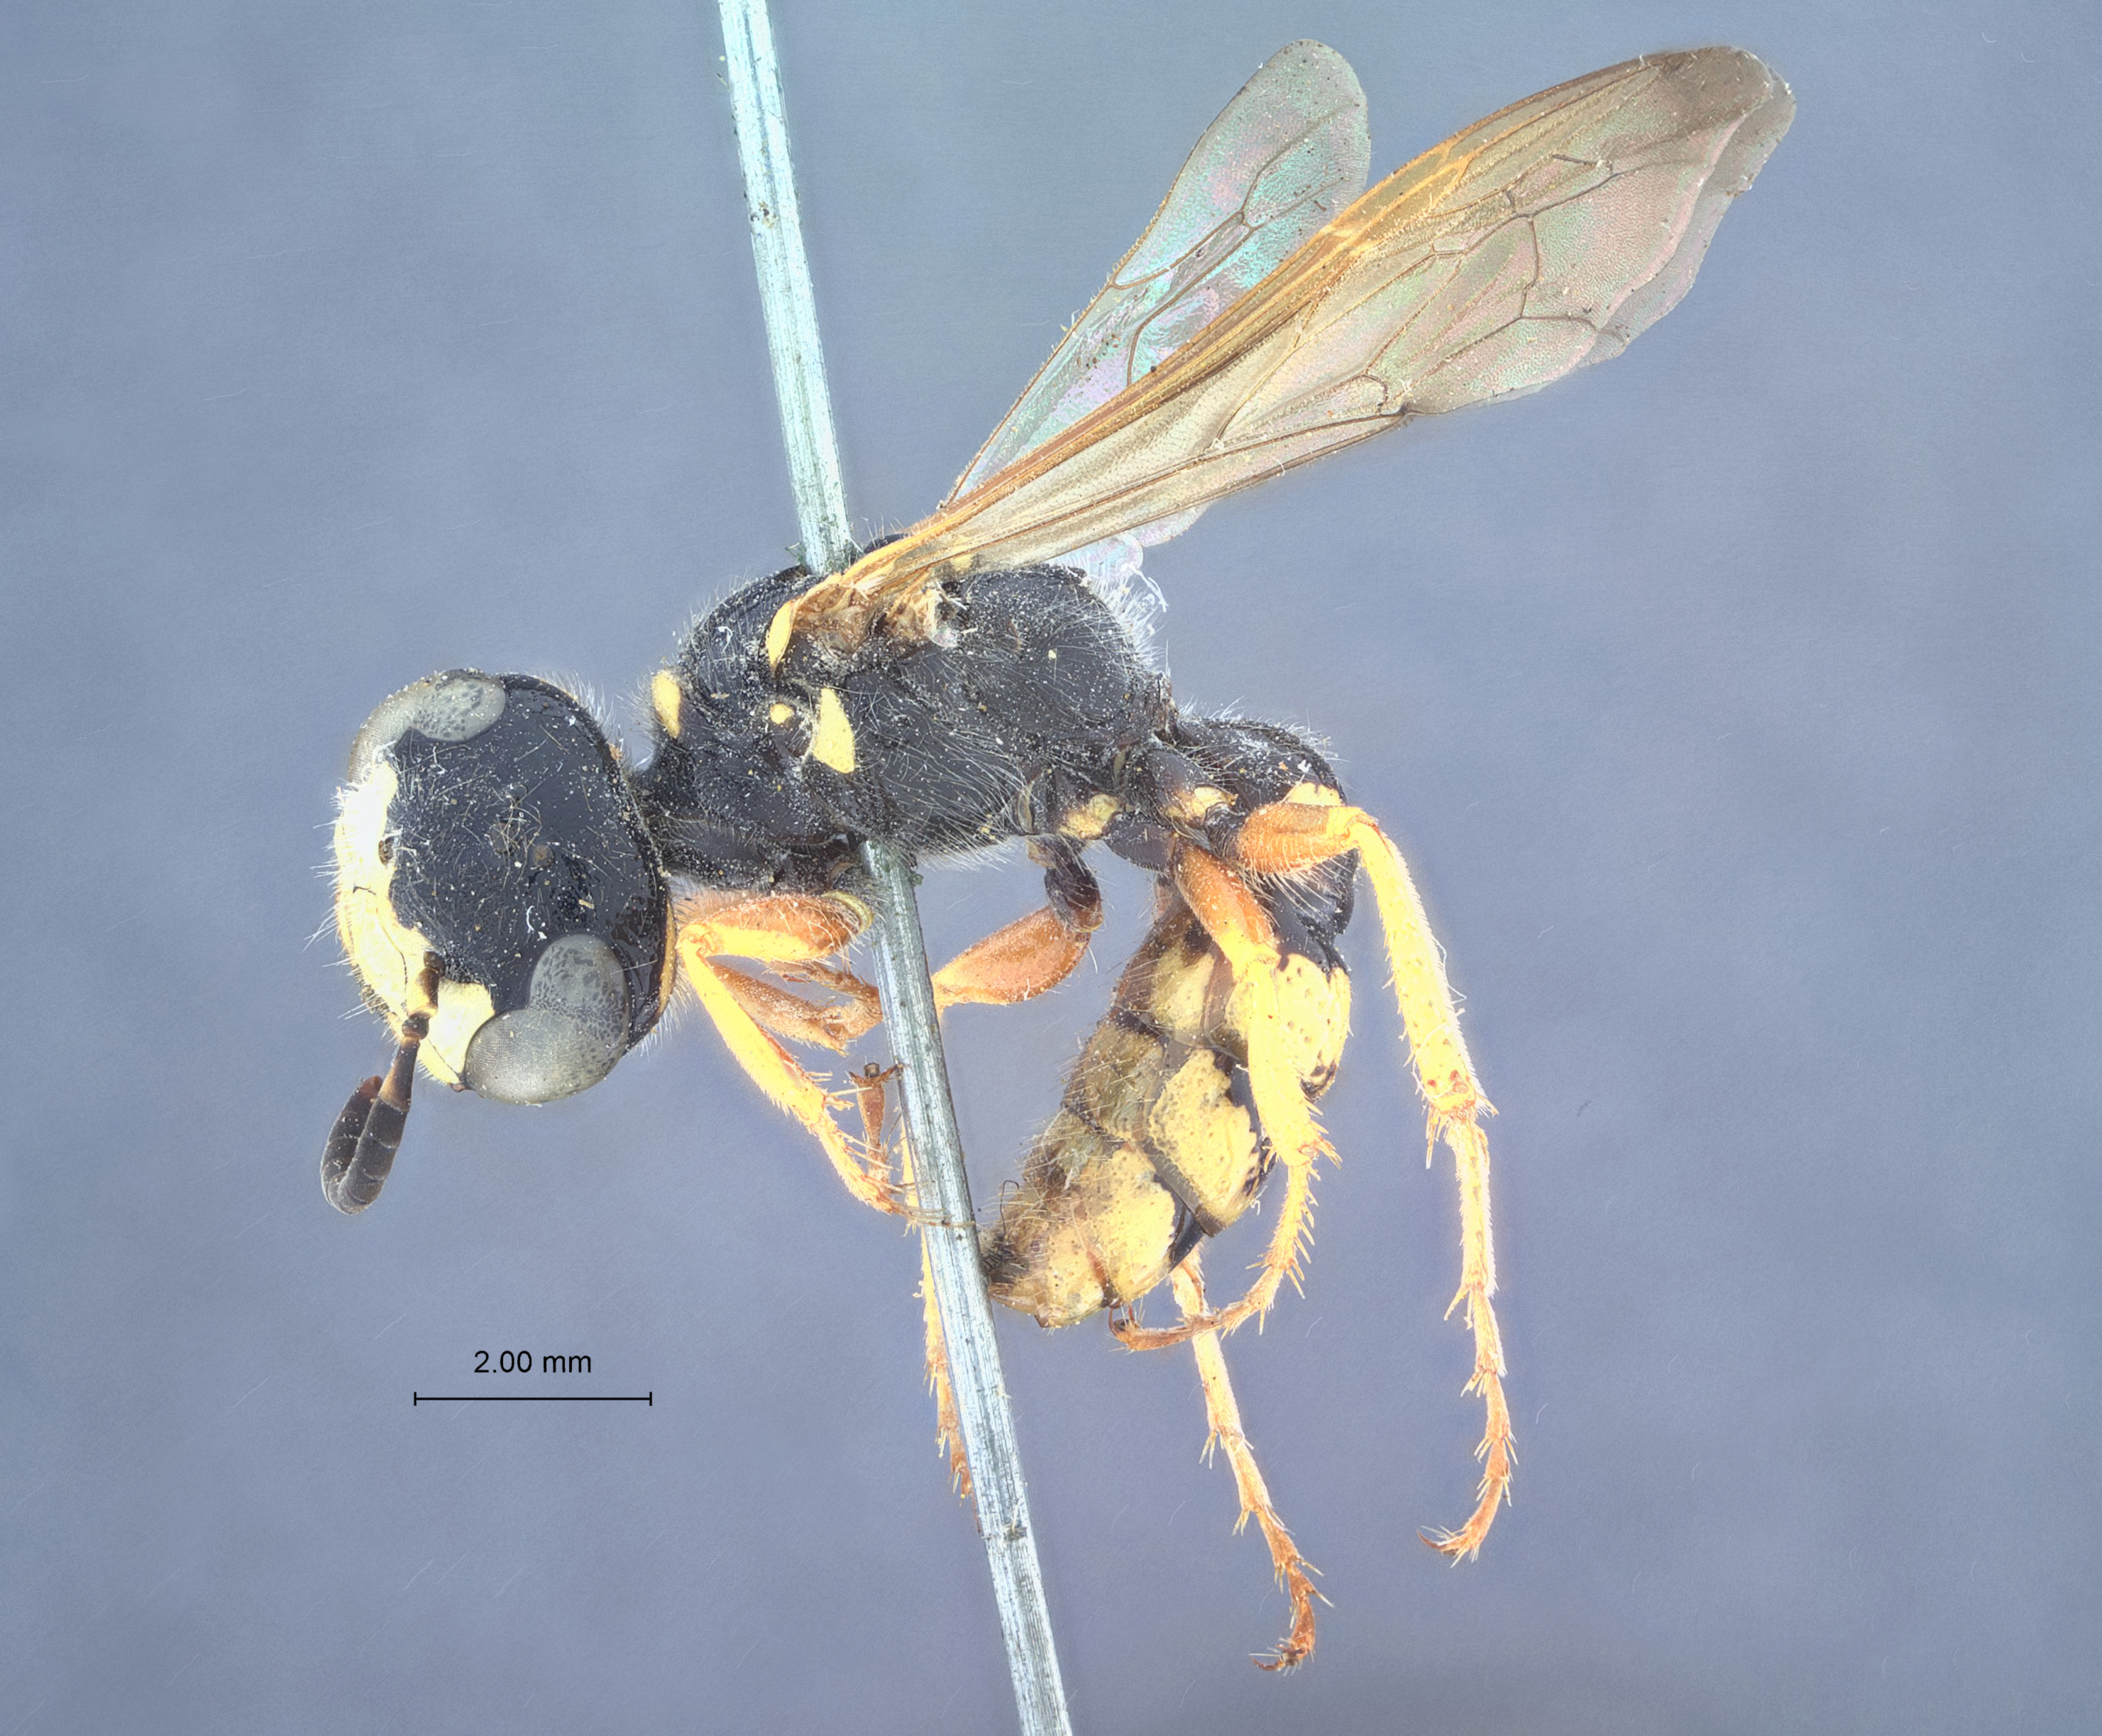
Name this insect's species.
Philanthus henricus
